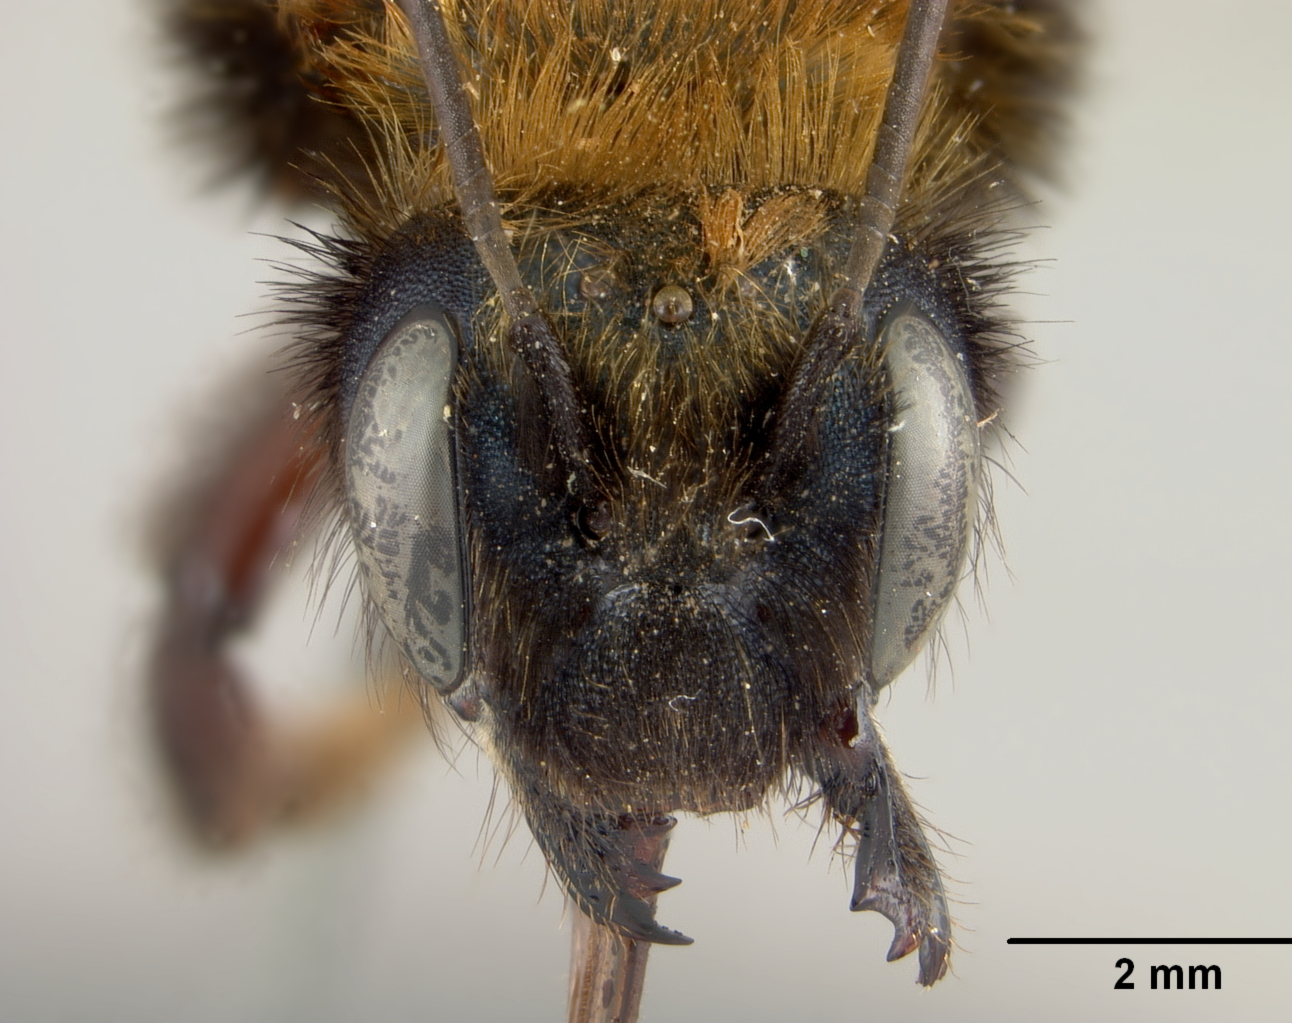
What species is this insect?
Osmia permorata
